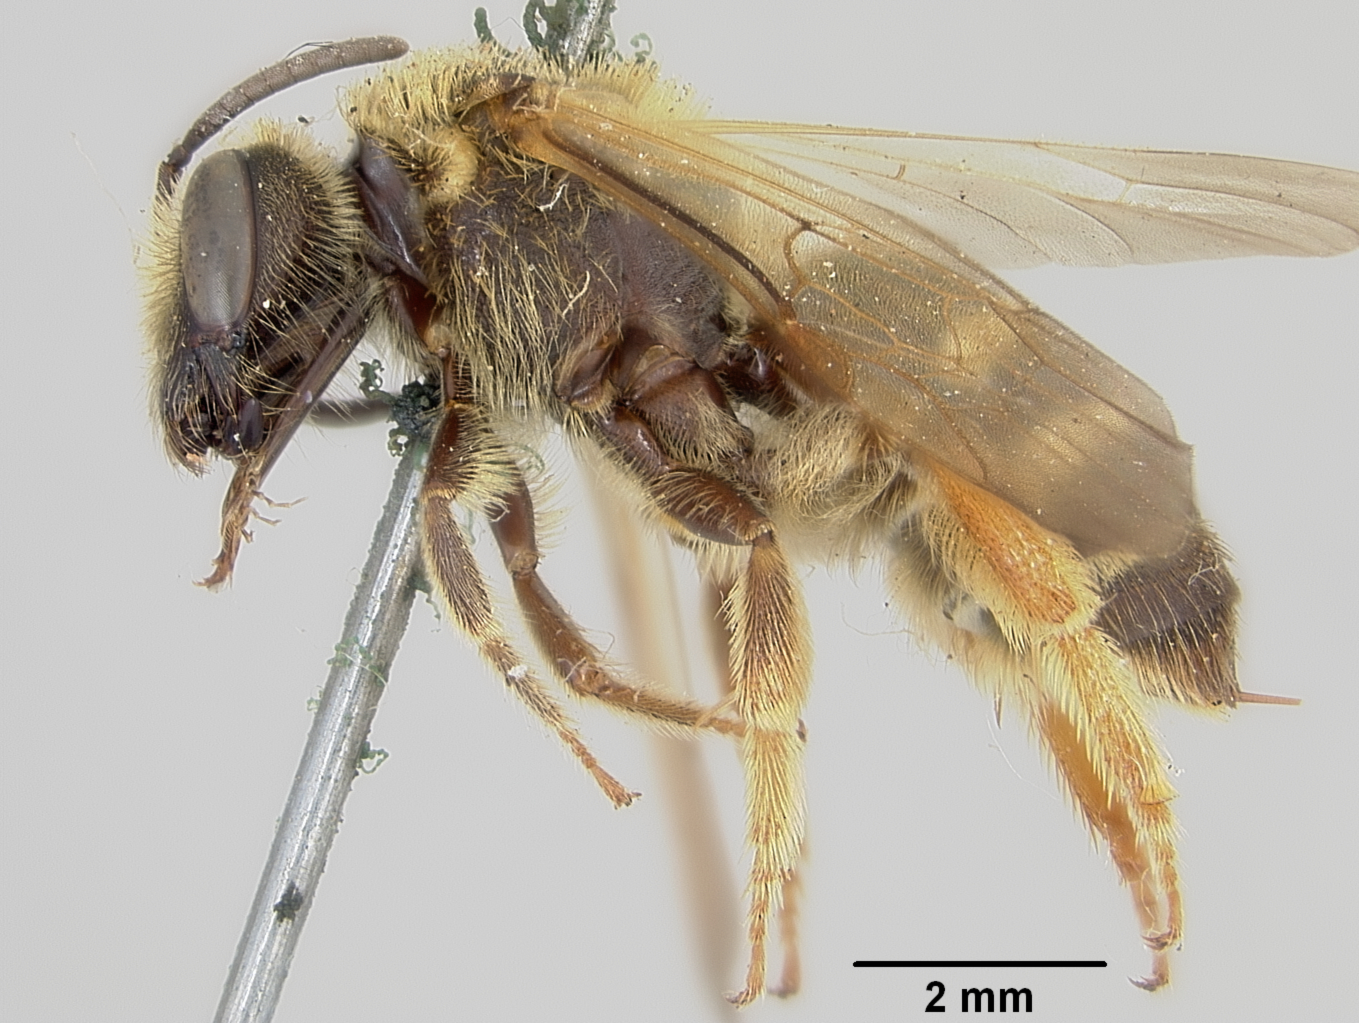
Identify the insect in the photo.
Halictus mellipes (also Lasioglossum mellipes)
